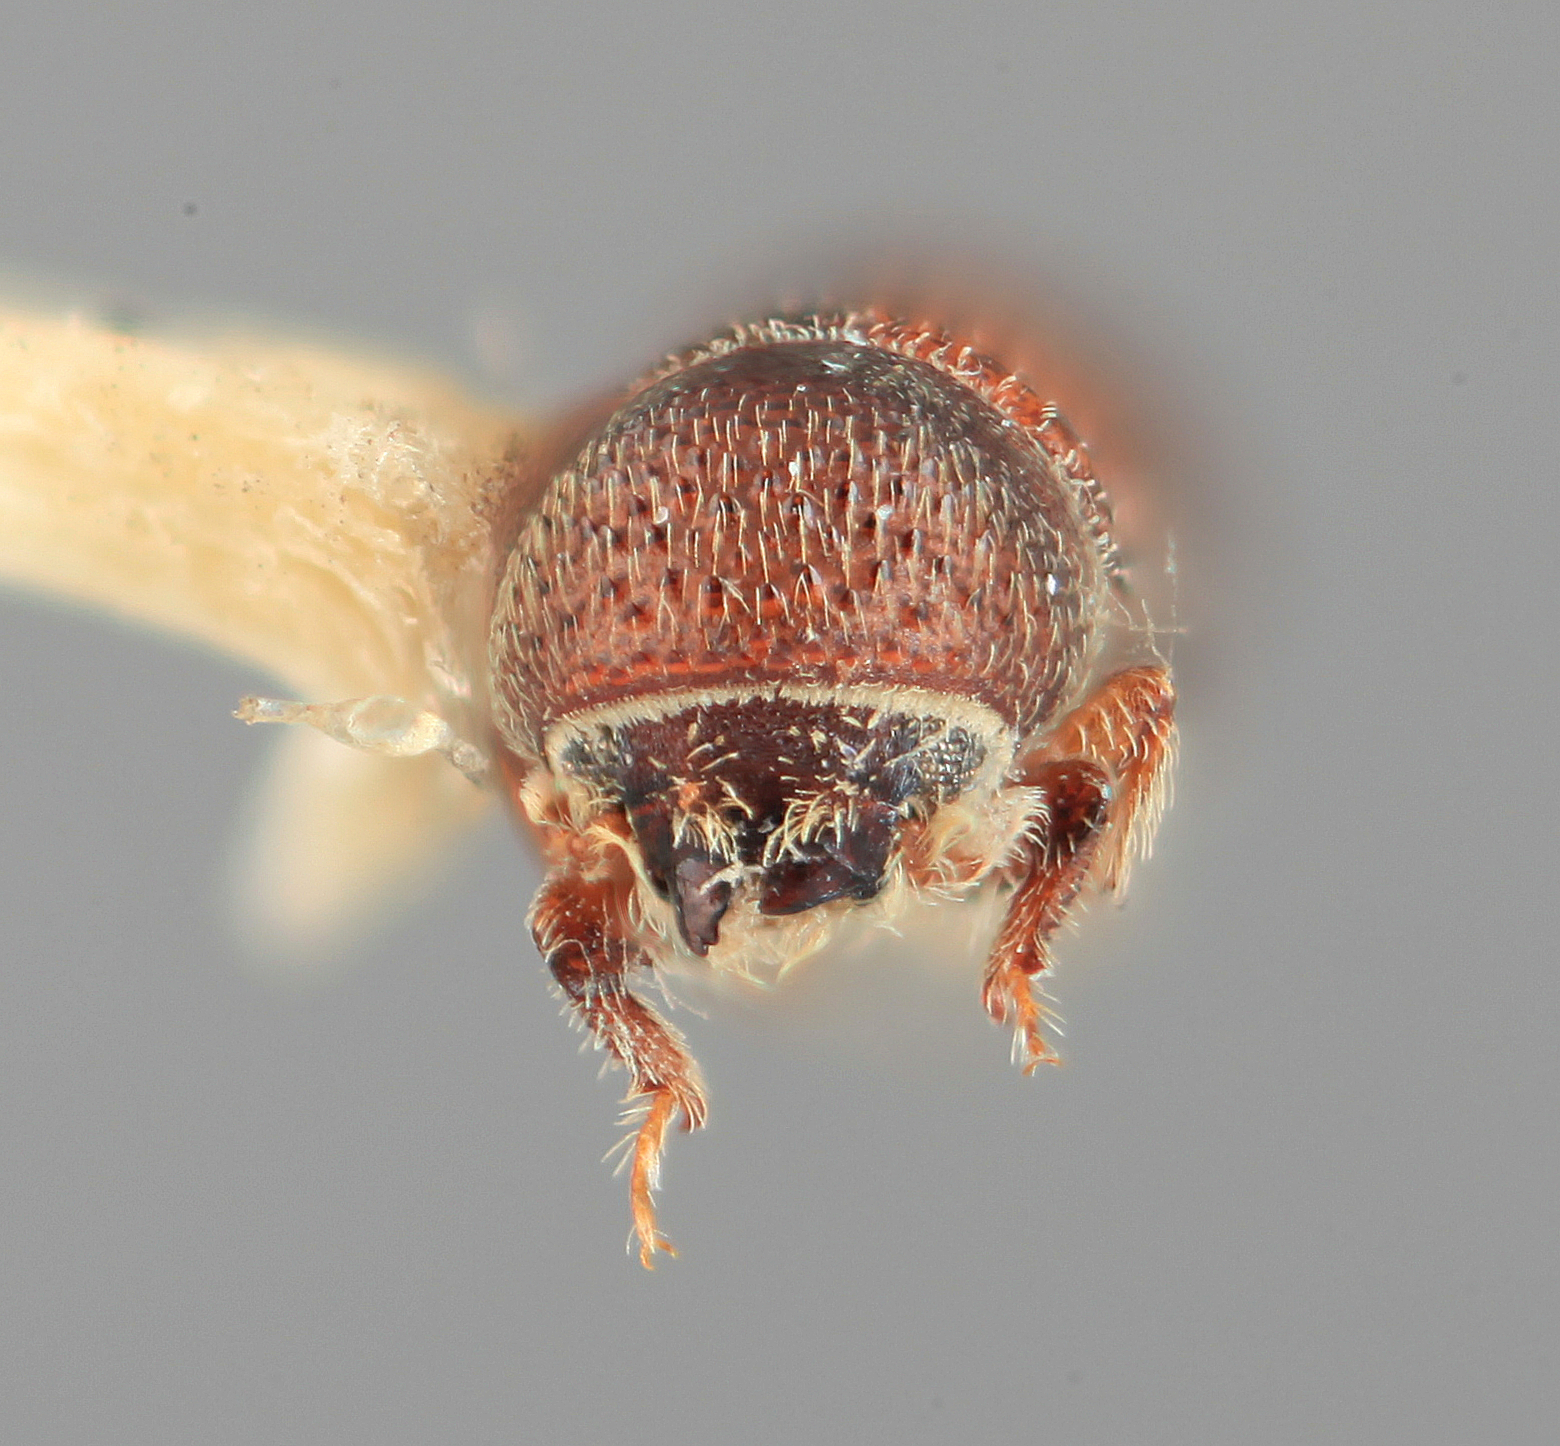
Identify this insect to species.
Hylocurus dissidens
